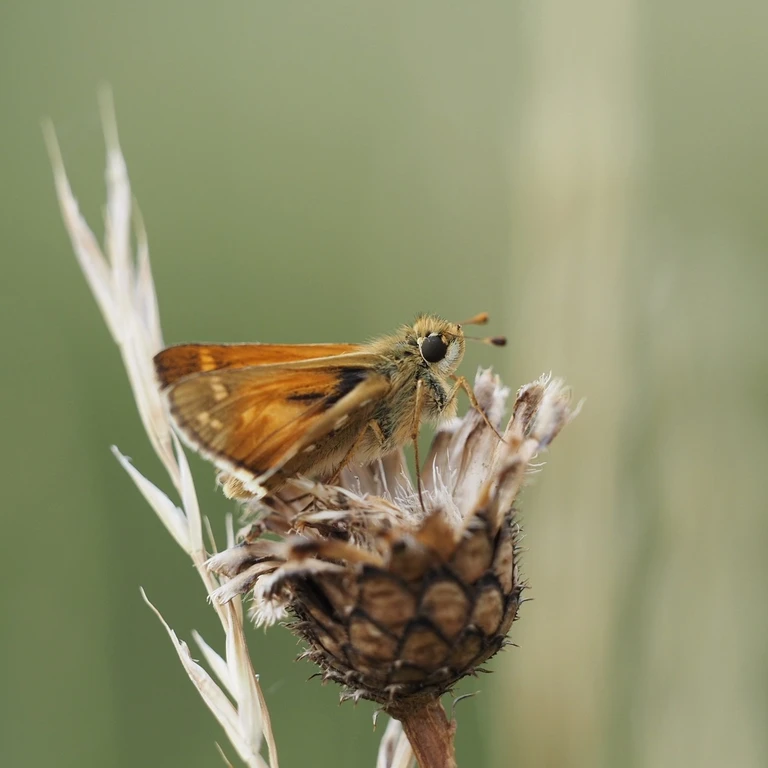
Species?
Hesperia comma
